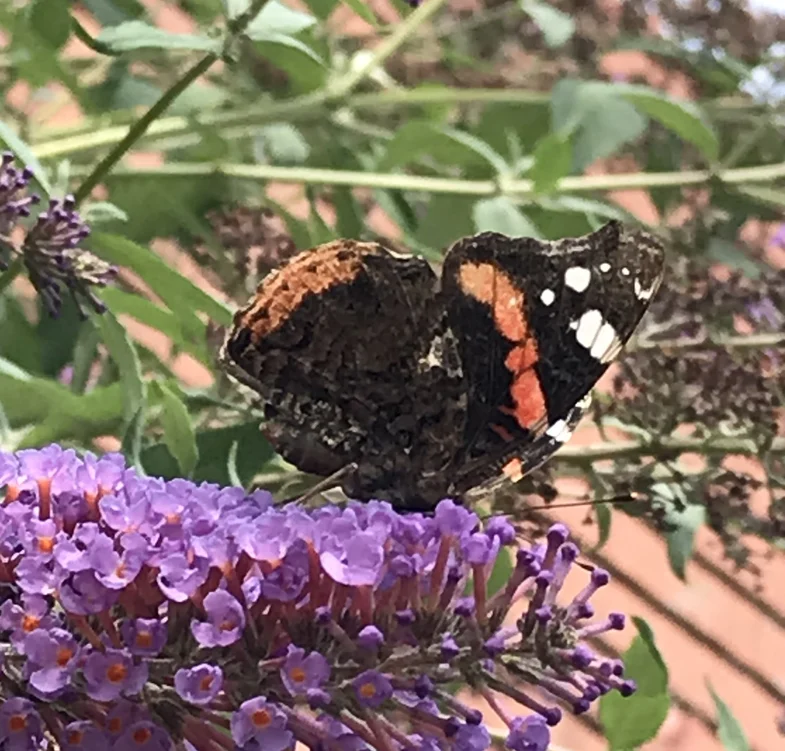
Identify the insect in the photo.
Vanessa atalanta
